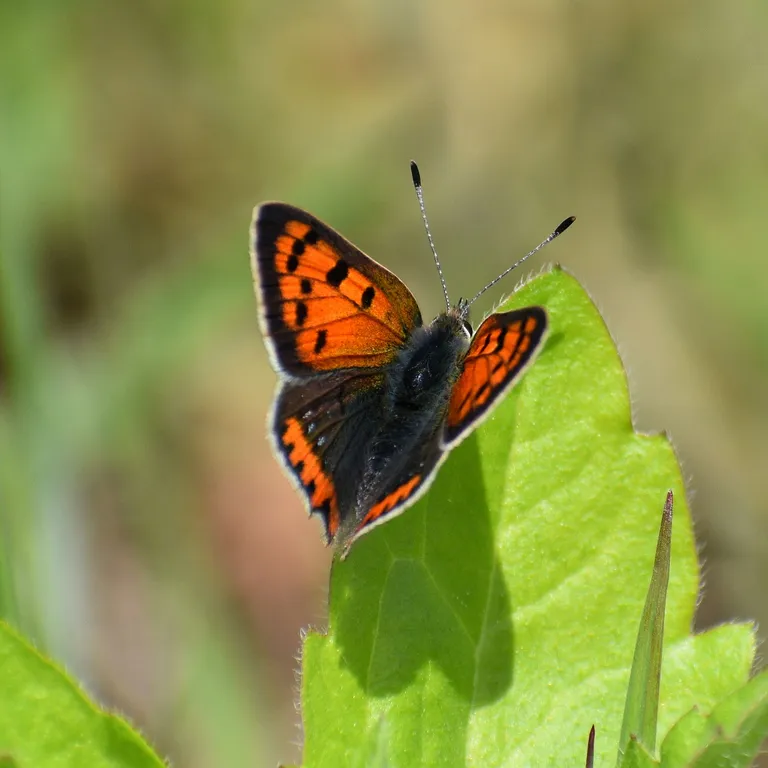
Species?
Lycaena phlaeas
